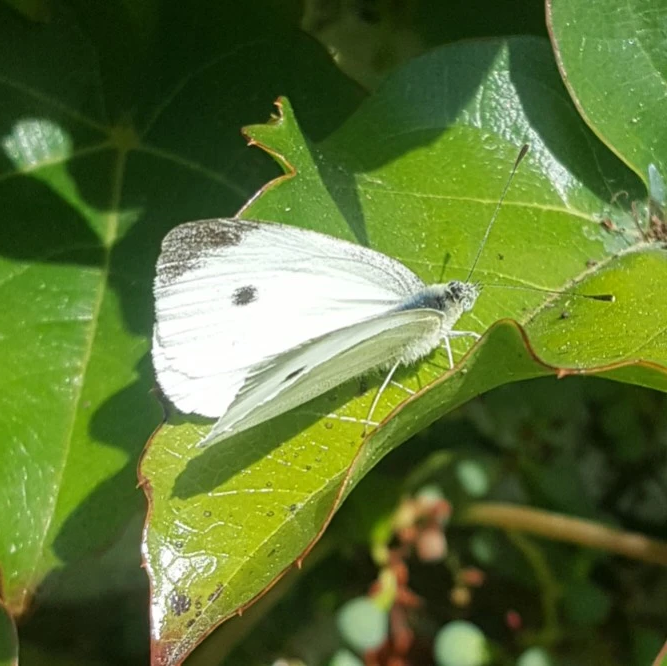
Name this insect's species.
Pieris rapae
